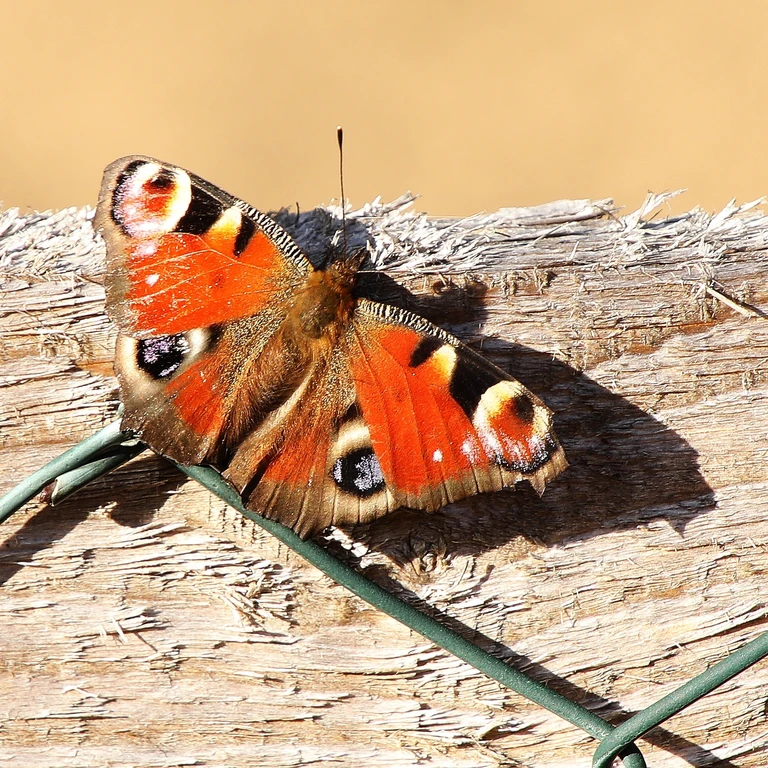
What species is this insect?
Aglais io
